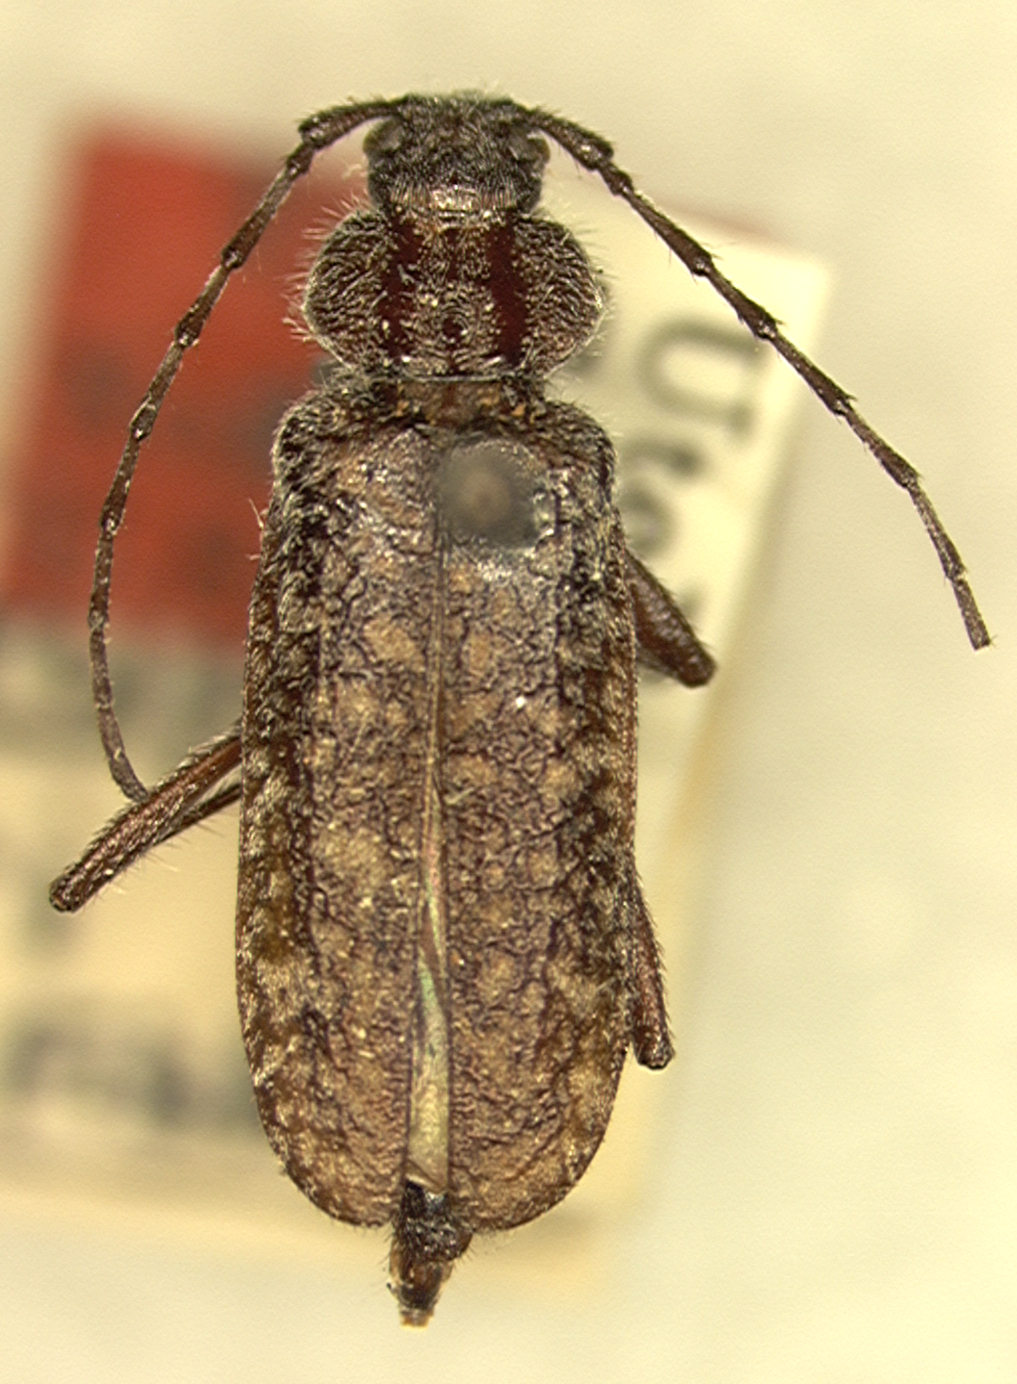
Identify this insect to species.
Elatotrypes hoferi
